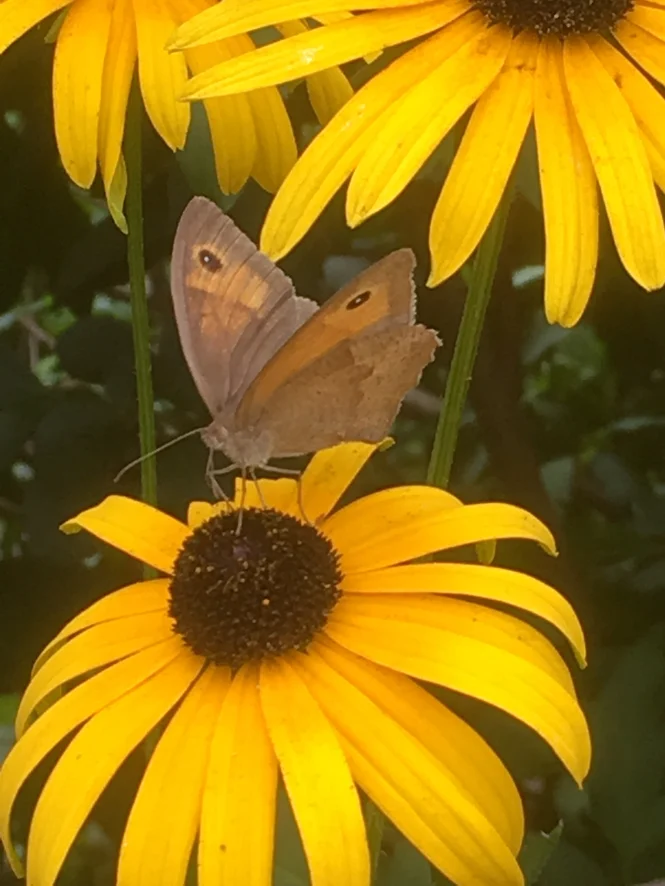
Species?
Maniola jurtina
